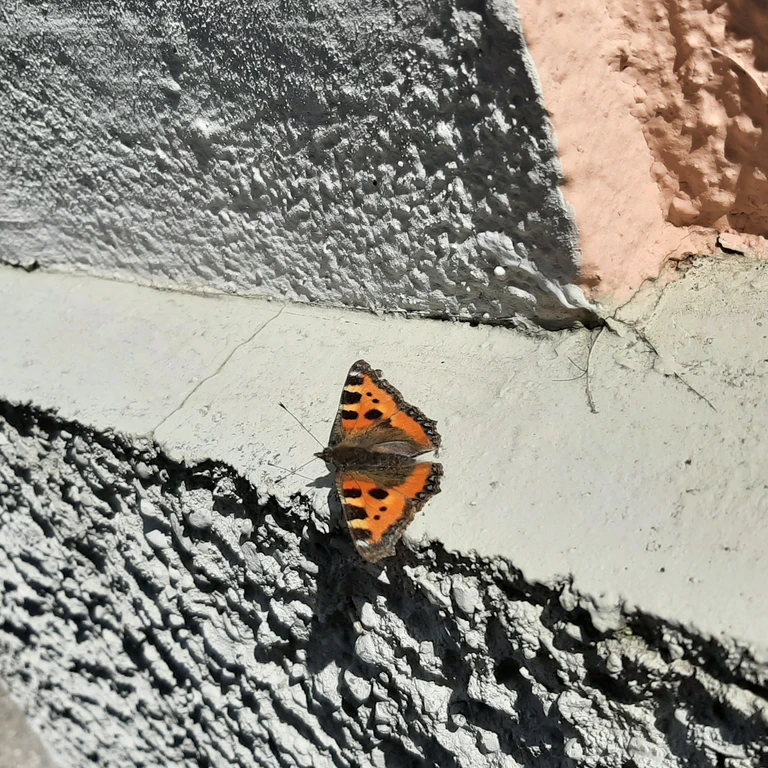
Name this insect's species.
Aglais urticae
